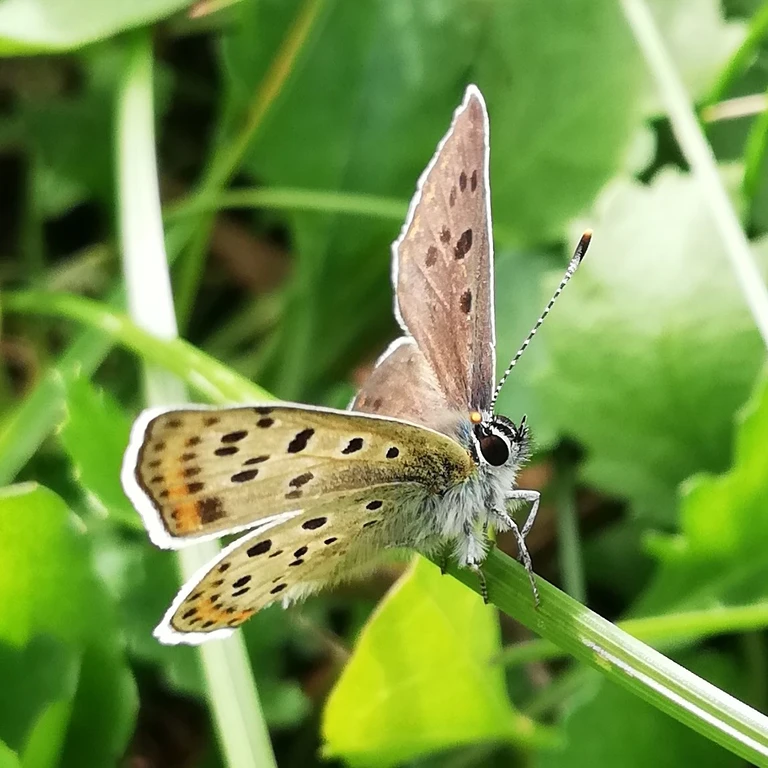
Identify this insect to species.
Lycaena tityrus (also Loweia tityrus)
